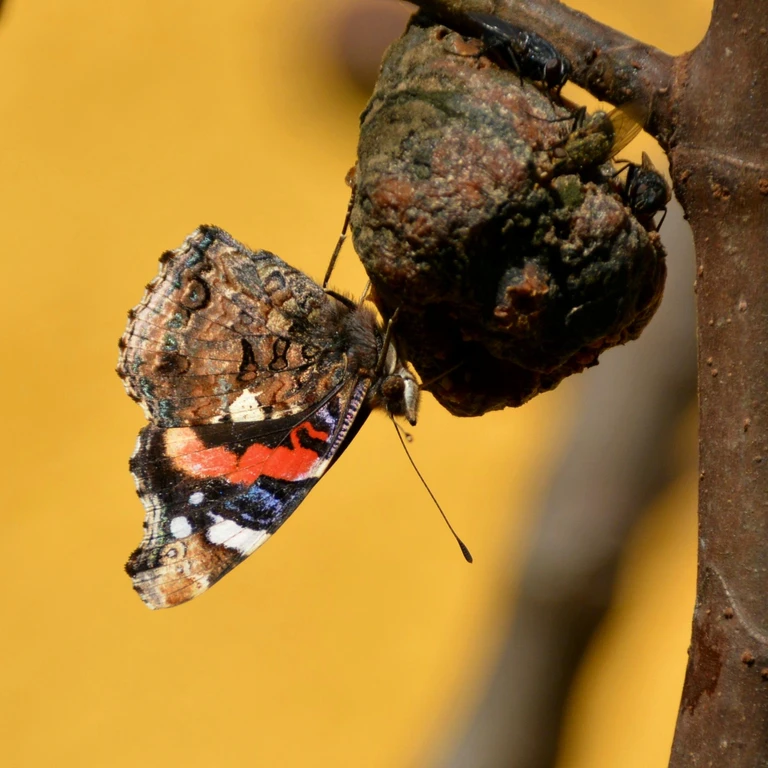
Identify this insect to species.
Vanessa atalanta
